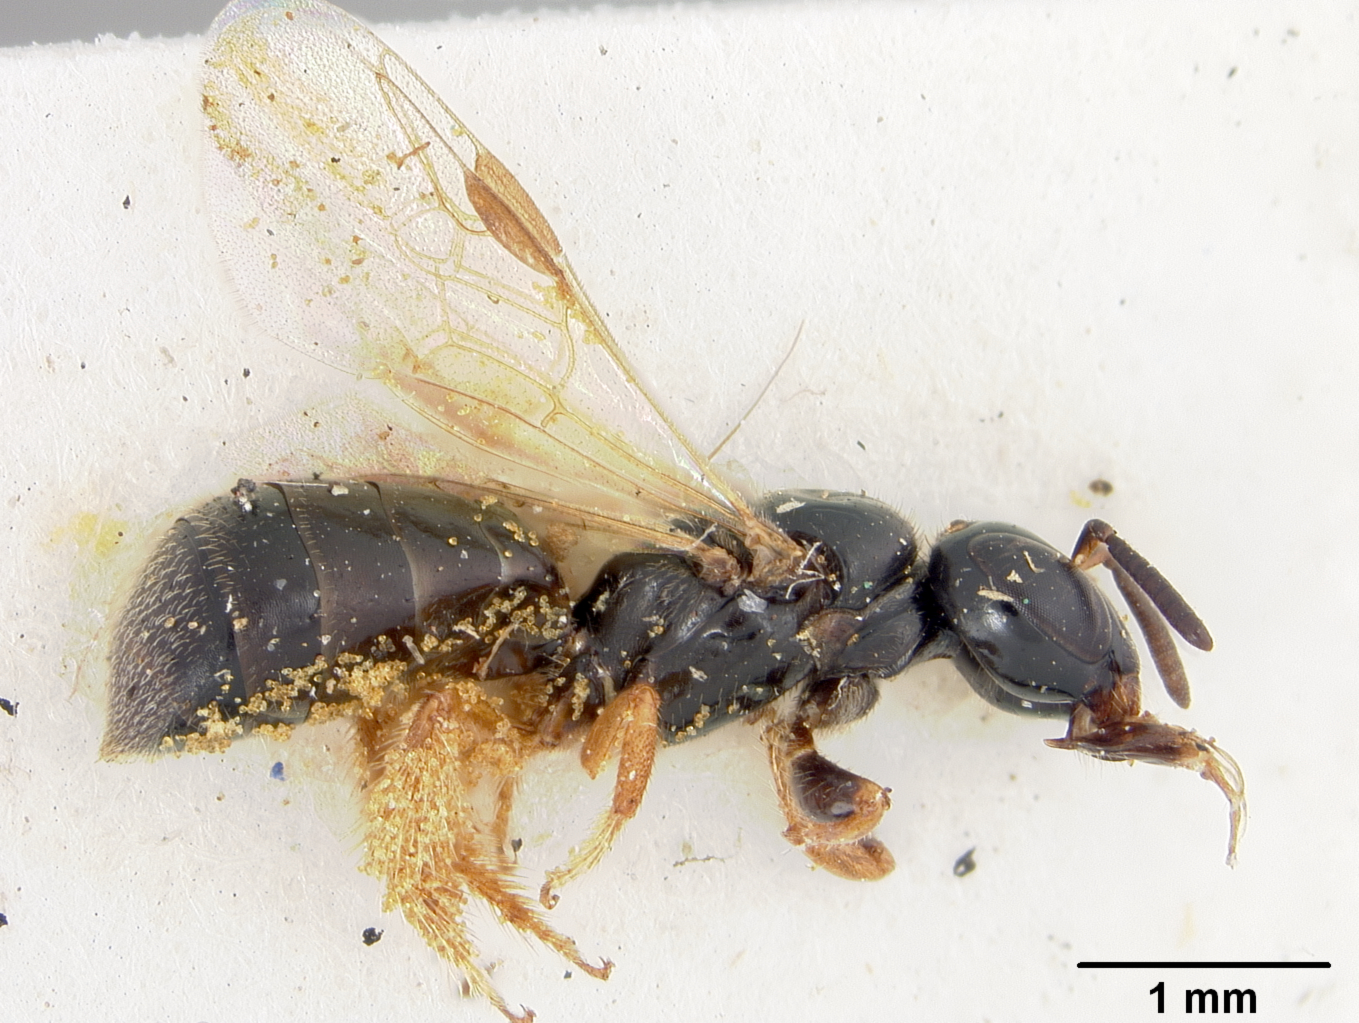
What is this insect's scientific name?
Exoneura ploratula
